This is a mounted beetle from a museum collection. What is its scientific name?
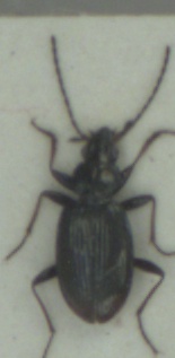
Bembidion tibiale
